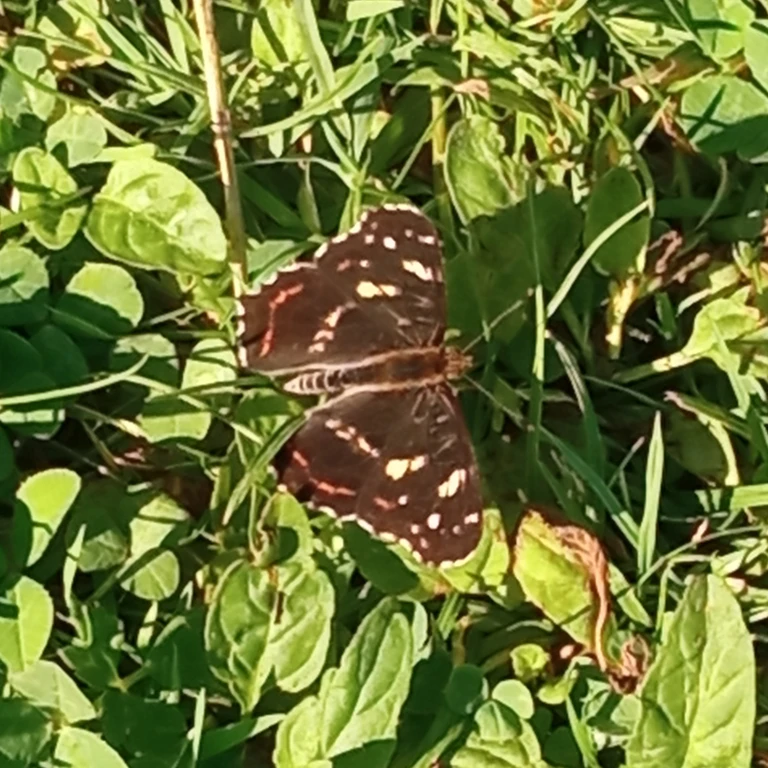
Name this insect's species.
Araschnia levana
